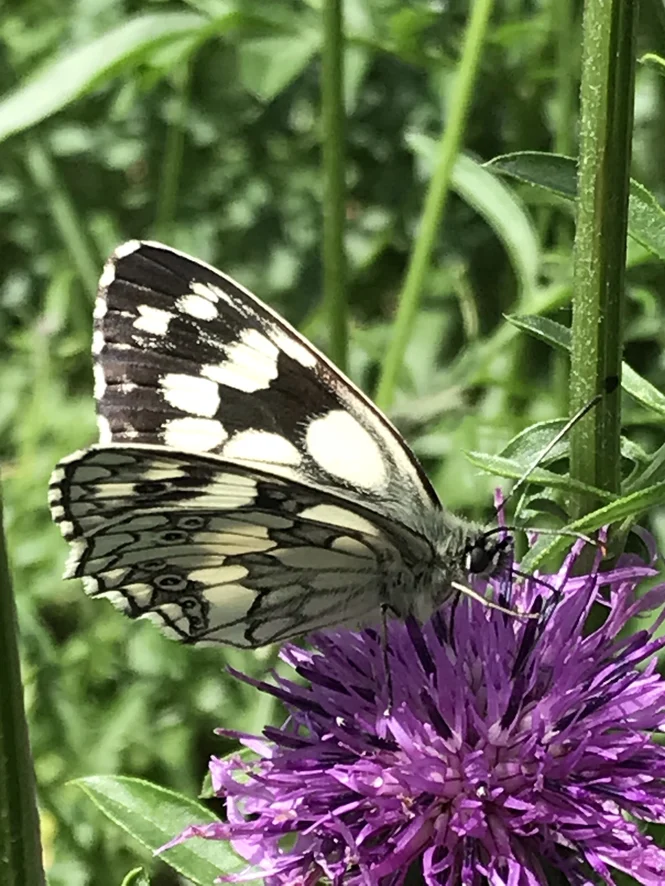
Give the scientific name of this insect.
Melanargia galathea
